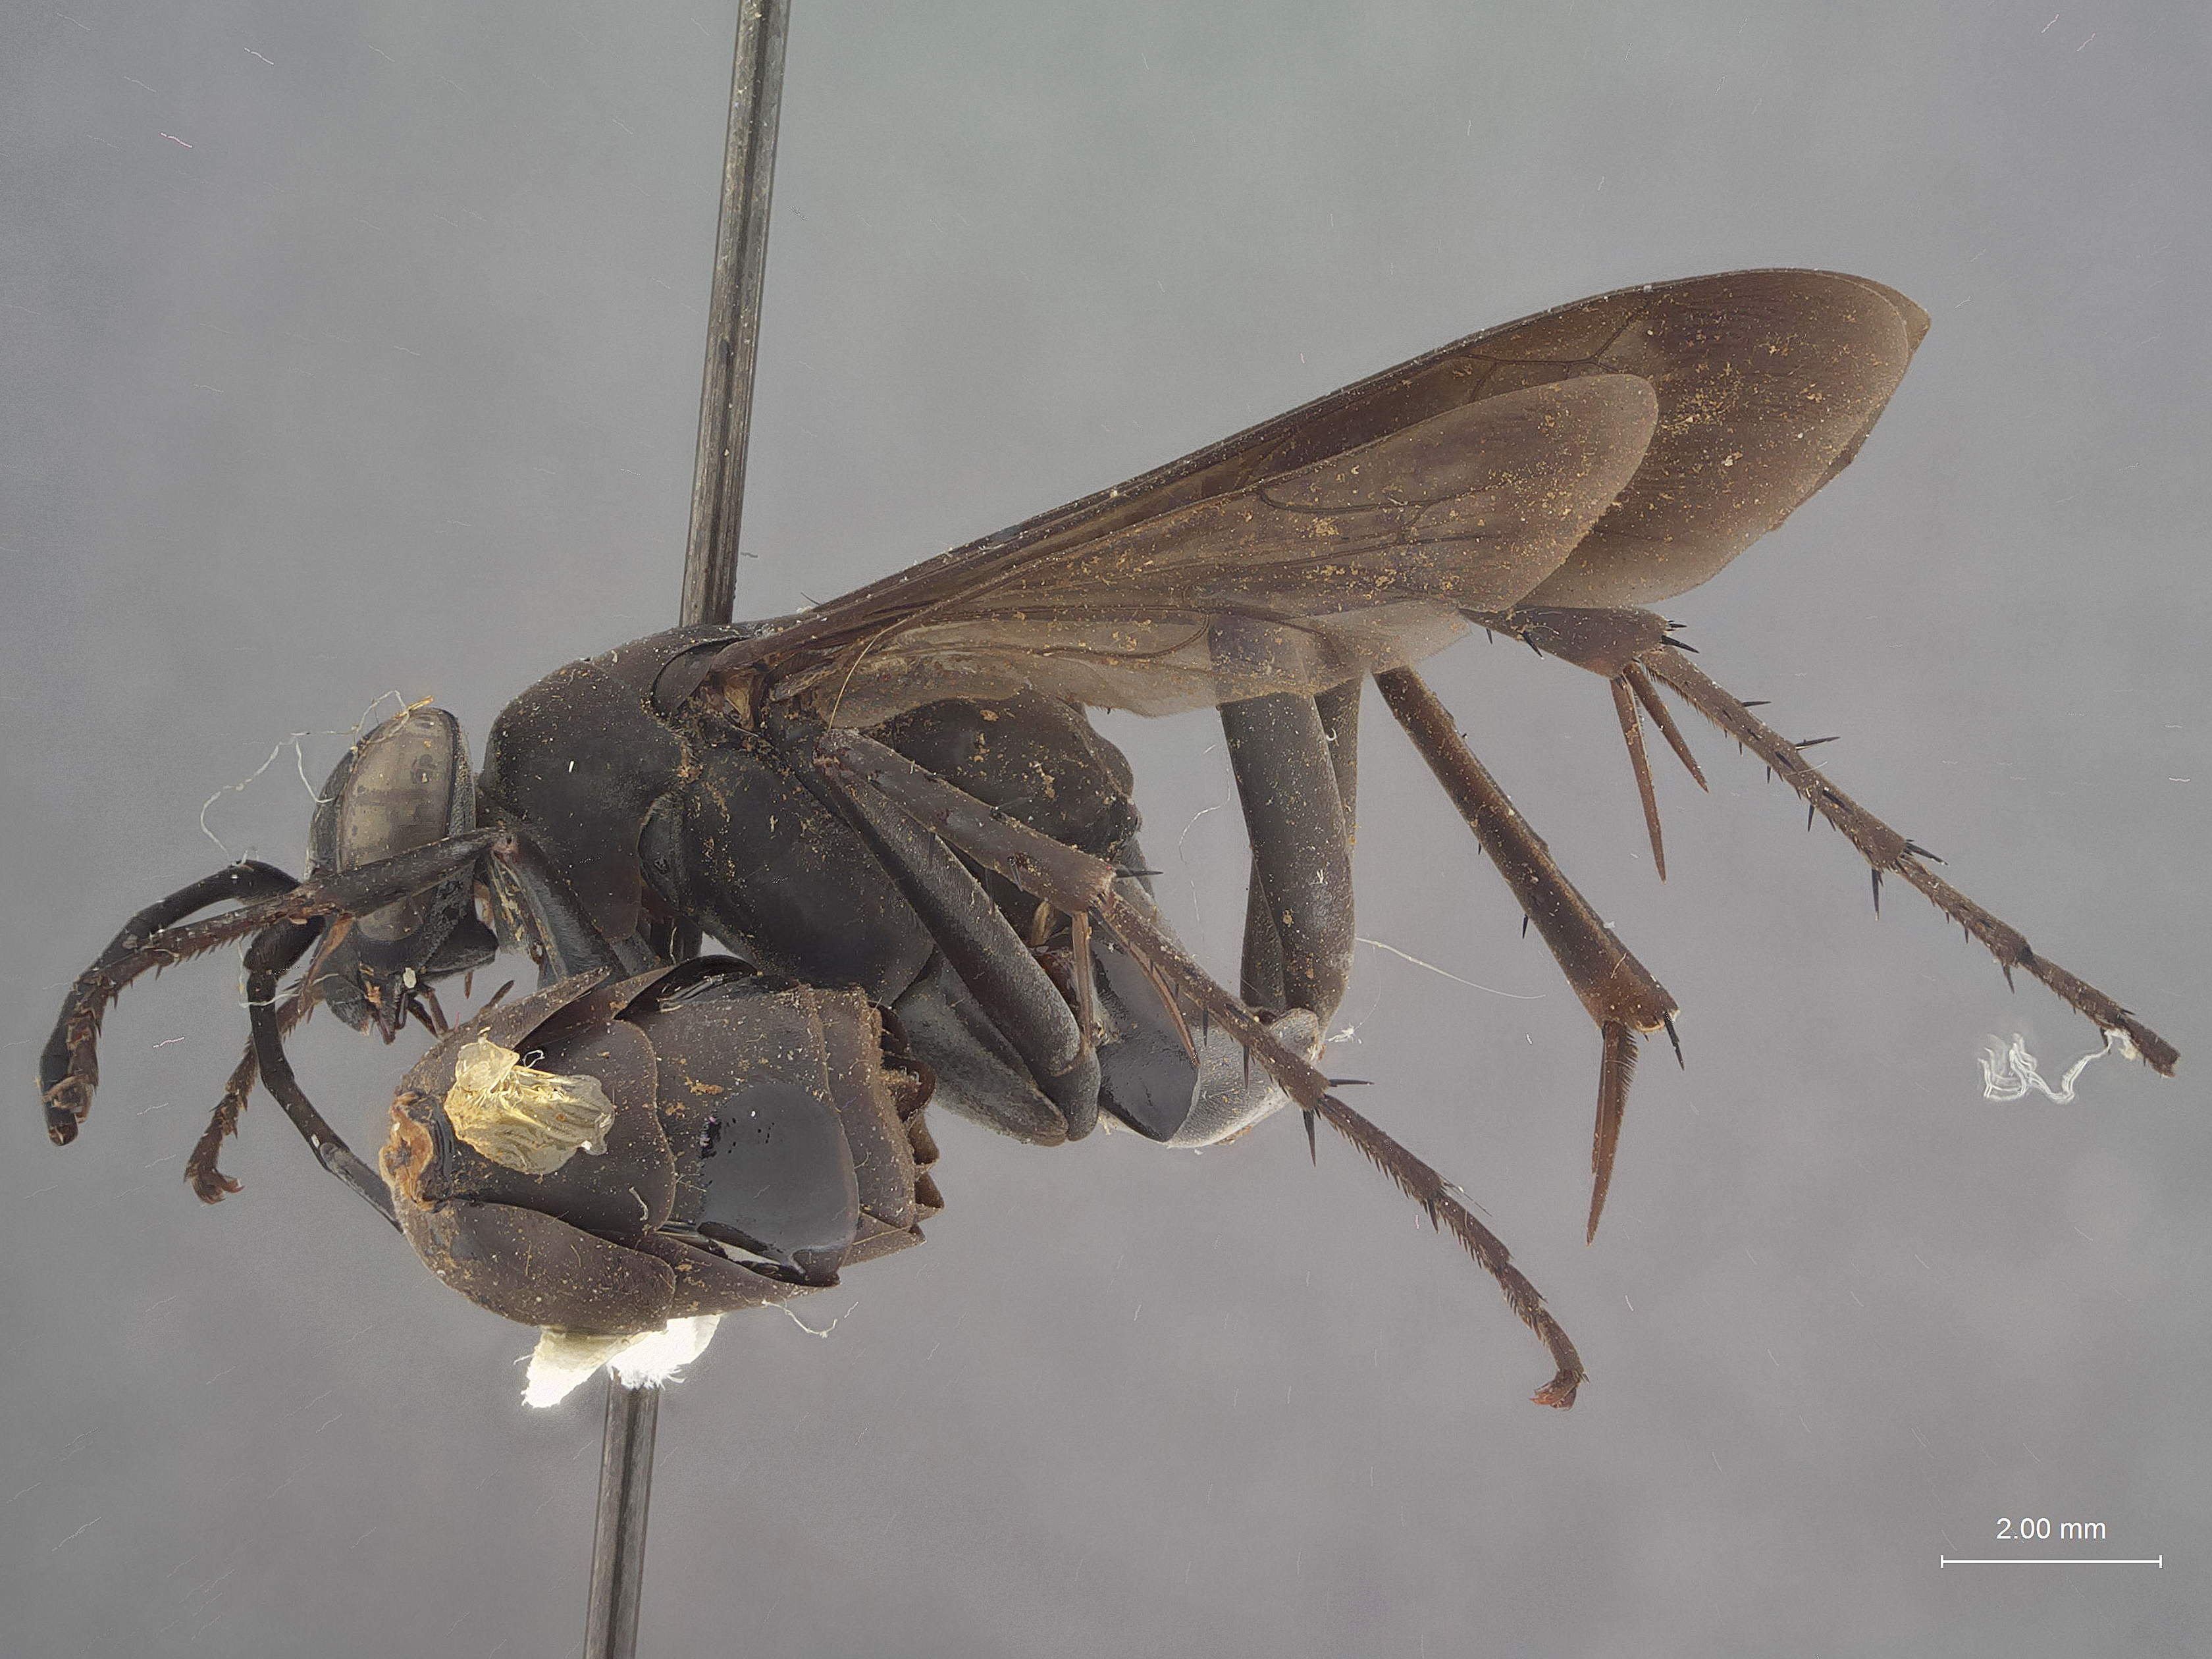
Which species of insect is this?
Paracyphononyx plutonis
